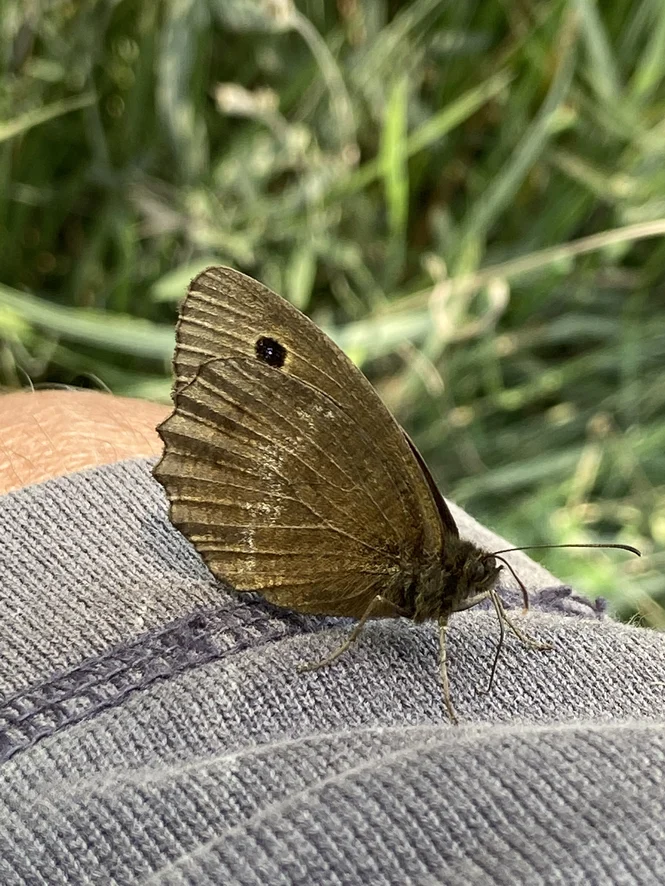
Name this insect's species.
Minois dryas
